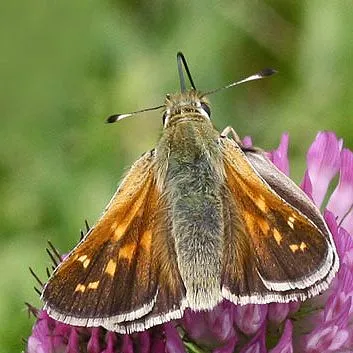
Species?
Hesperia comma
